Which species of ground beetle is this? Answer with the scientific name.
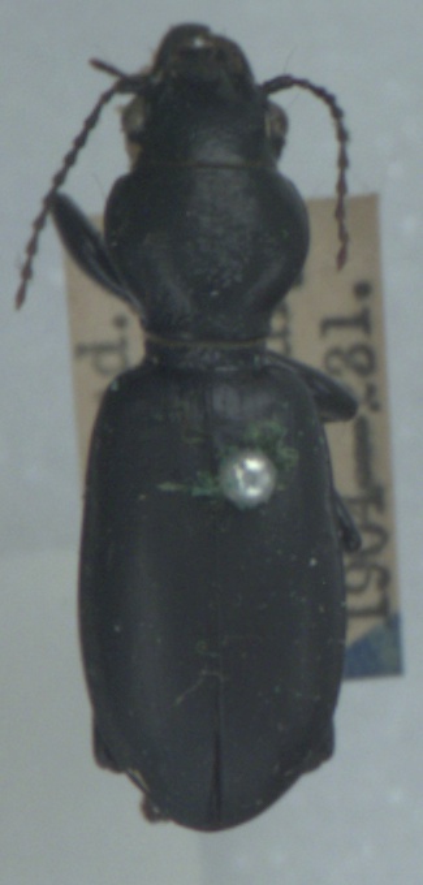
Broscus cephalotes
